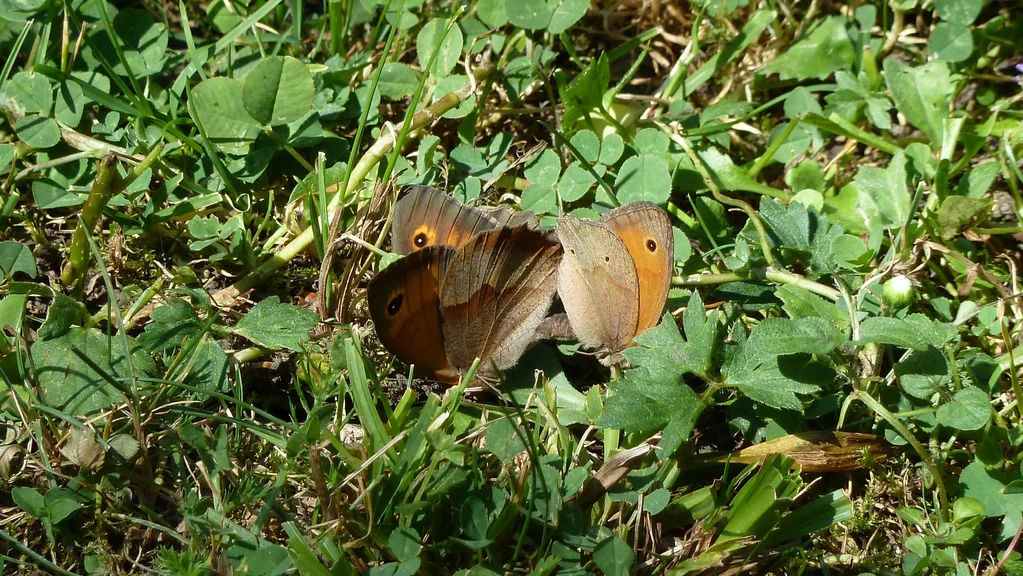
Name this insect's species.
Maniola jurtina
